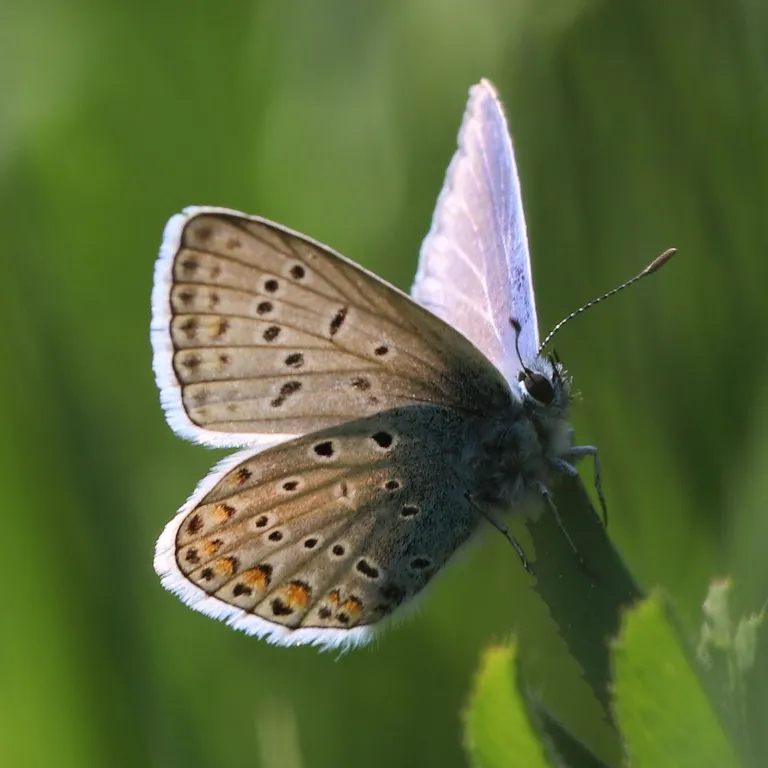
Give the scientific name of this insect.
Polyommatus icarus
